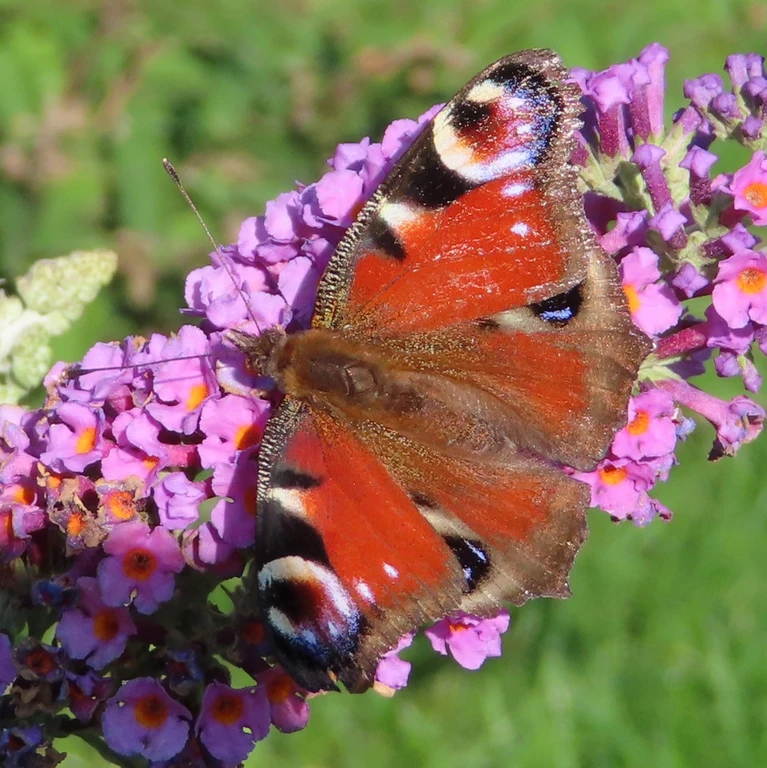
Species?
Aglais io
